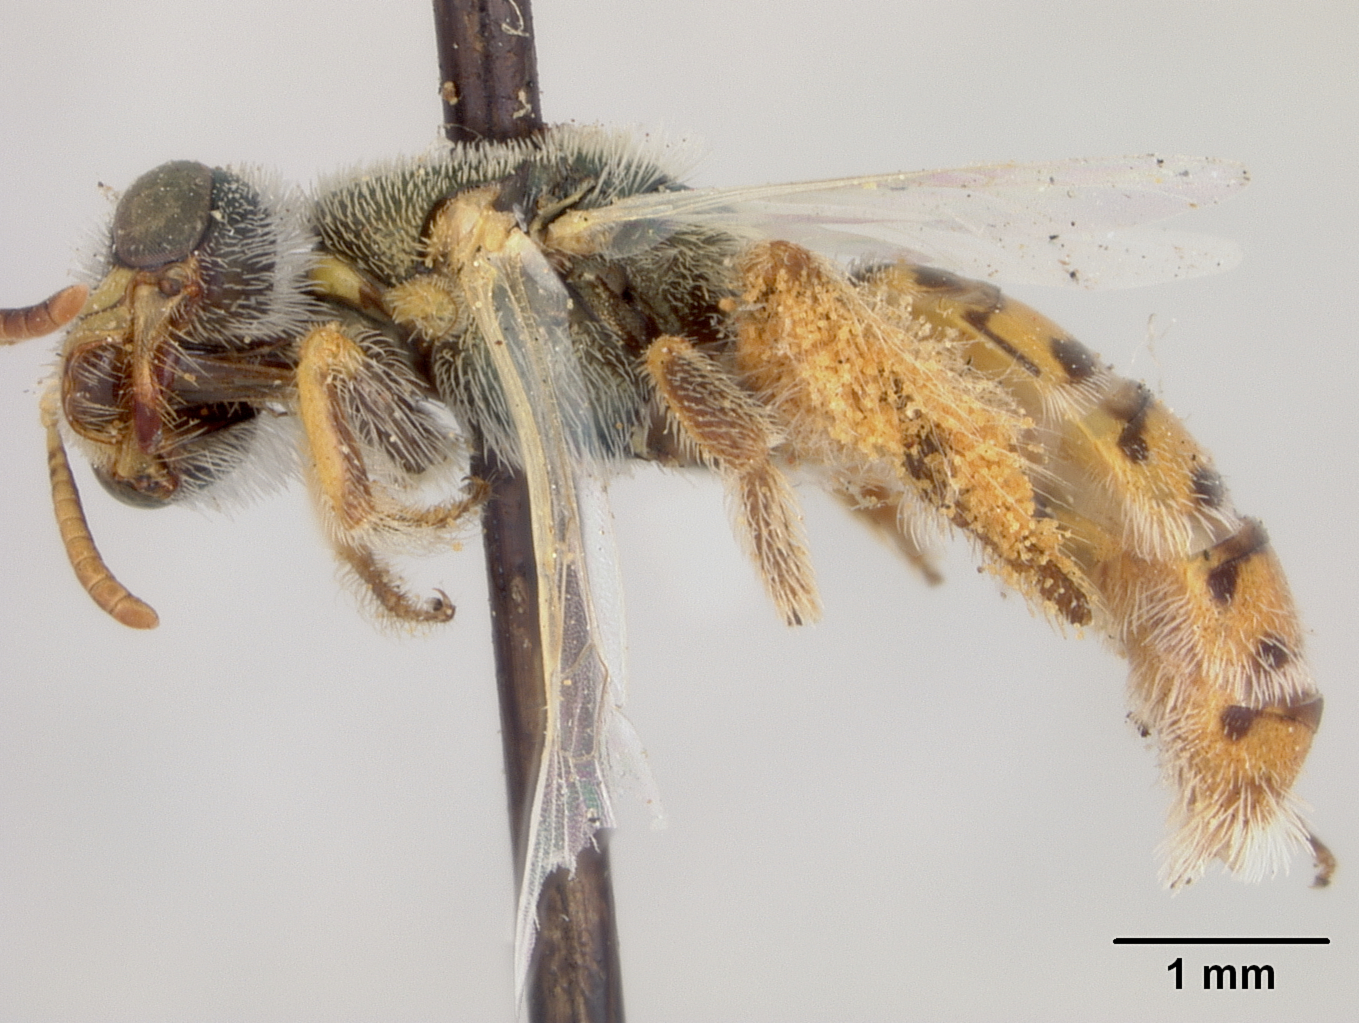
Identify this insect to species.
Perdita coreopsidis
